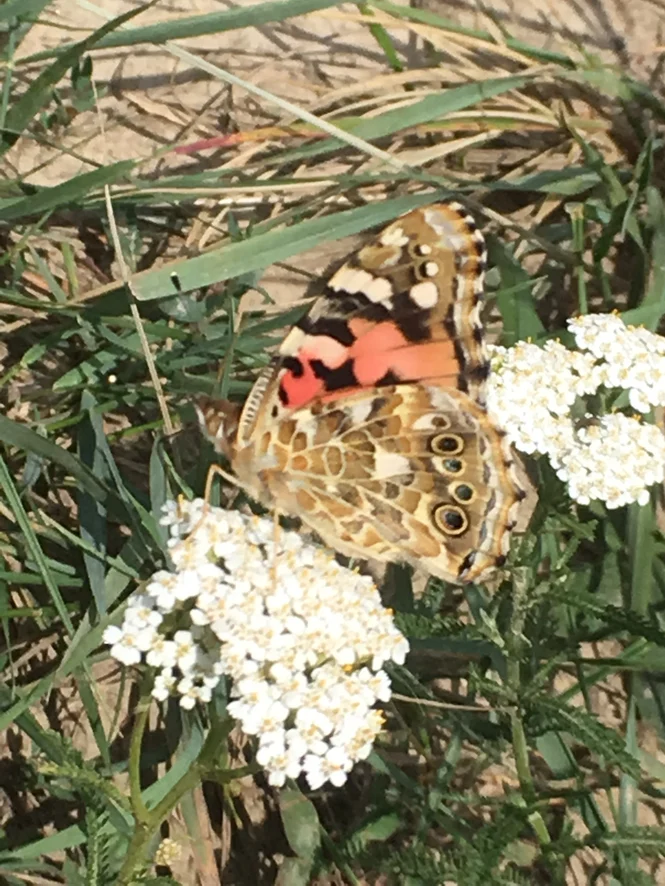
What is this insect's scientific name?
Vanessa cardui
